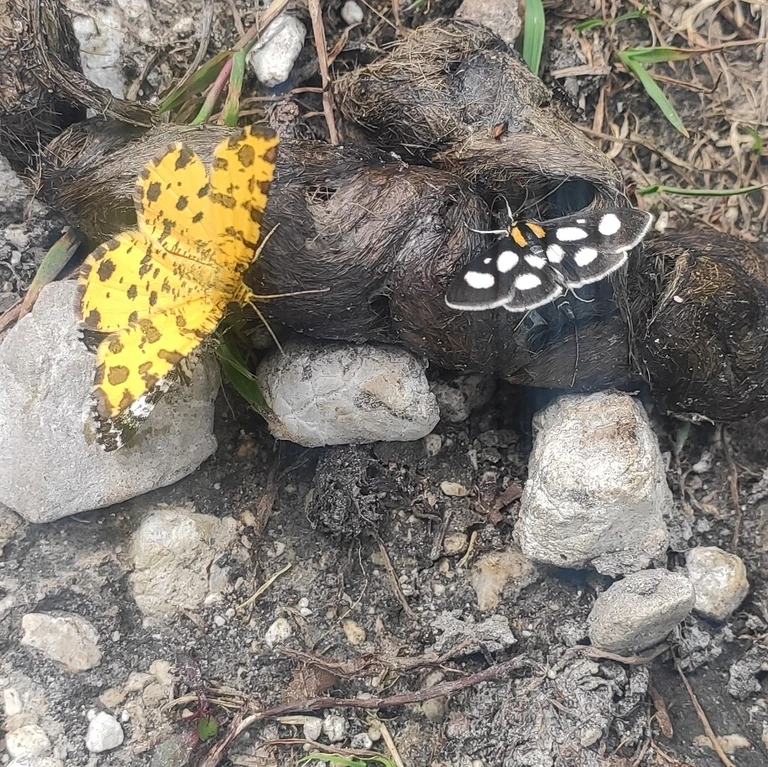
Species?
Pseudopanthera macularia
